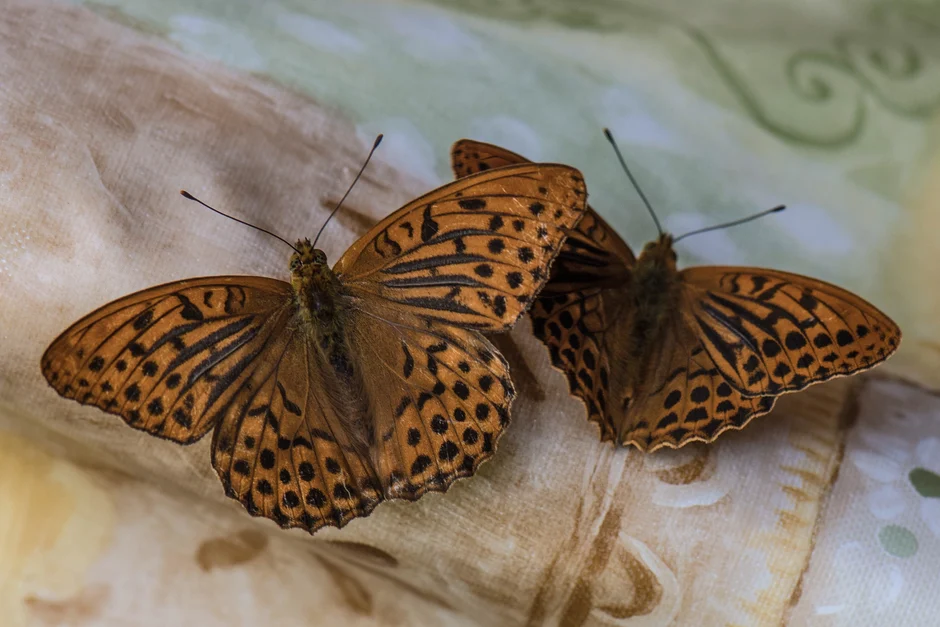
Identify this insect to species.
Argynnis paphia
